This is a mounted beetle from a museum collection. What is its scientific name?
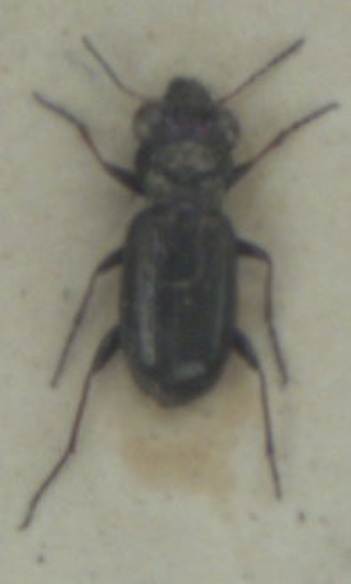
Notiophilus biguttatus
